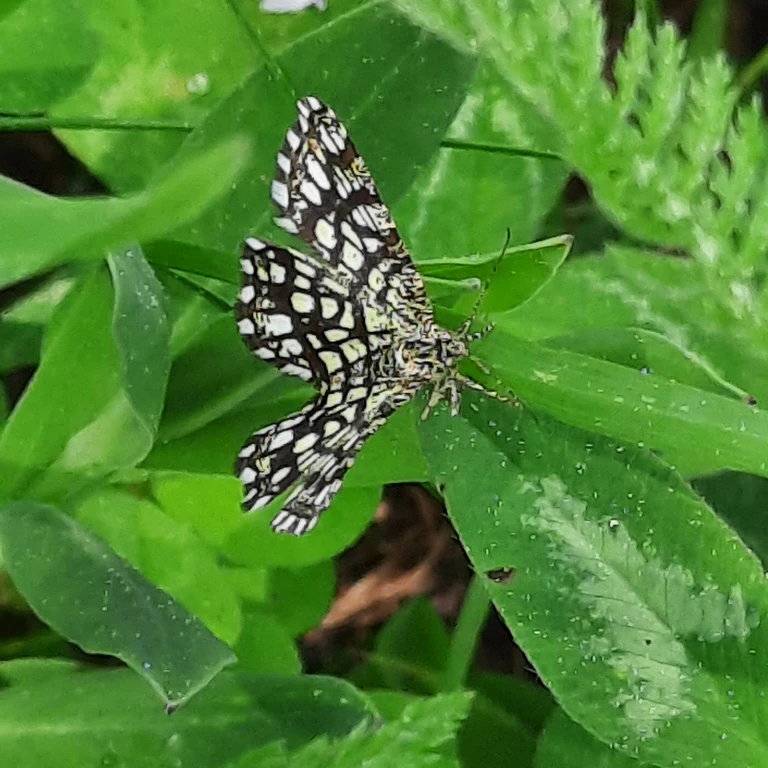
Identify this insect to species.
Chiasmia clathrata
